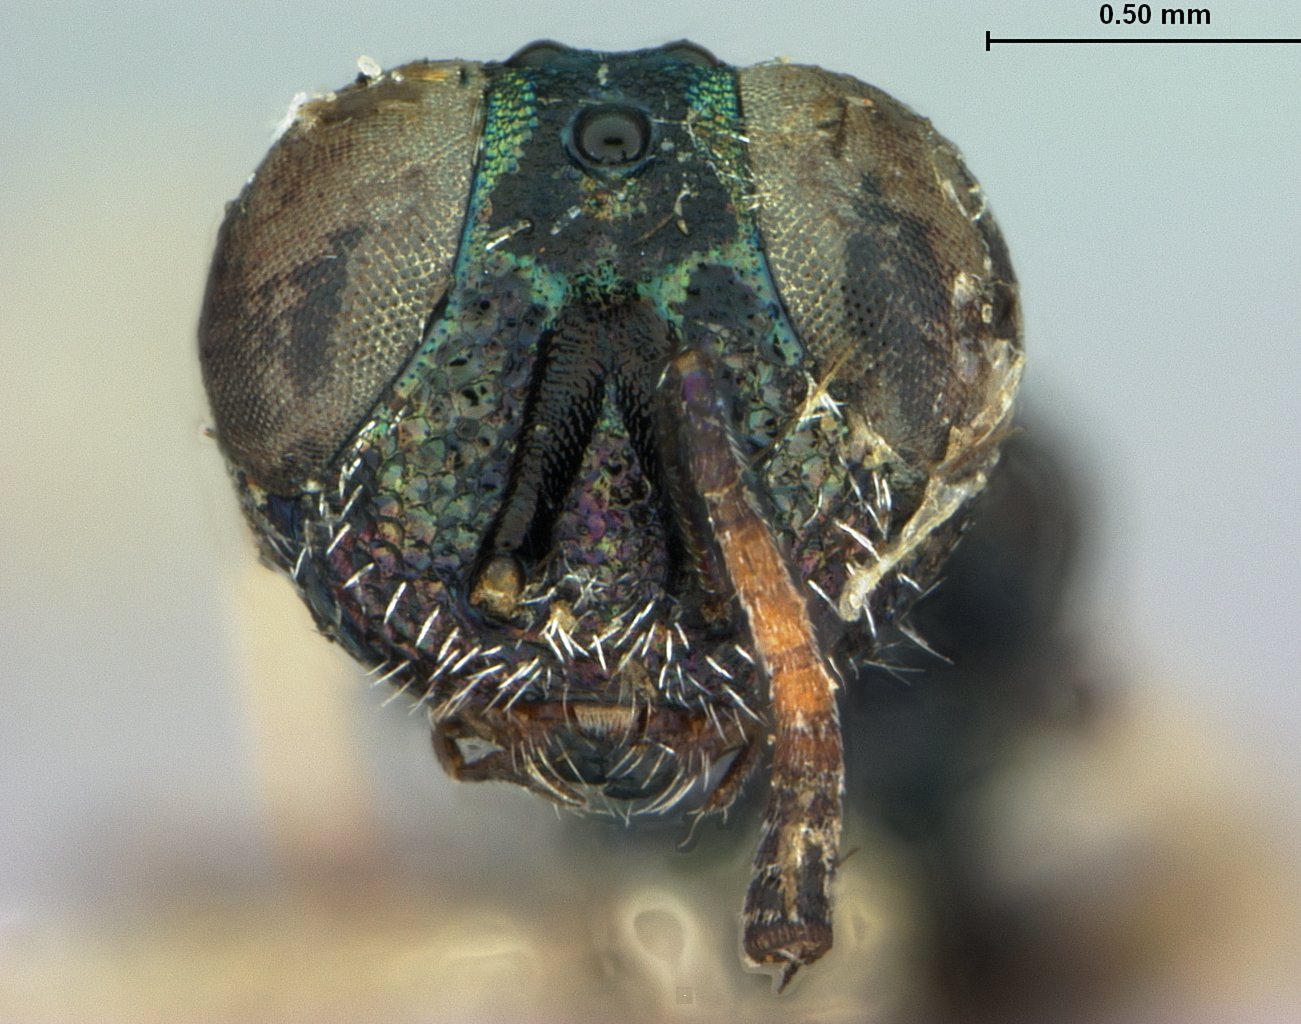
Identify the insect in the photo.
Euchrysia hyalinipennis
